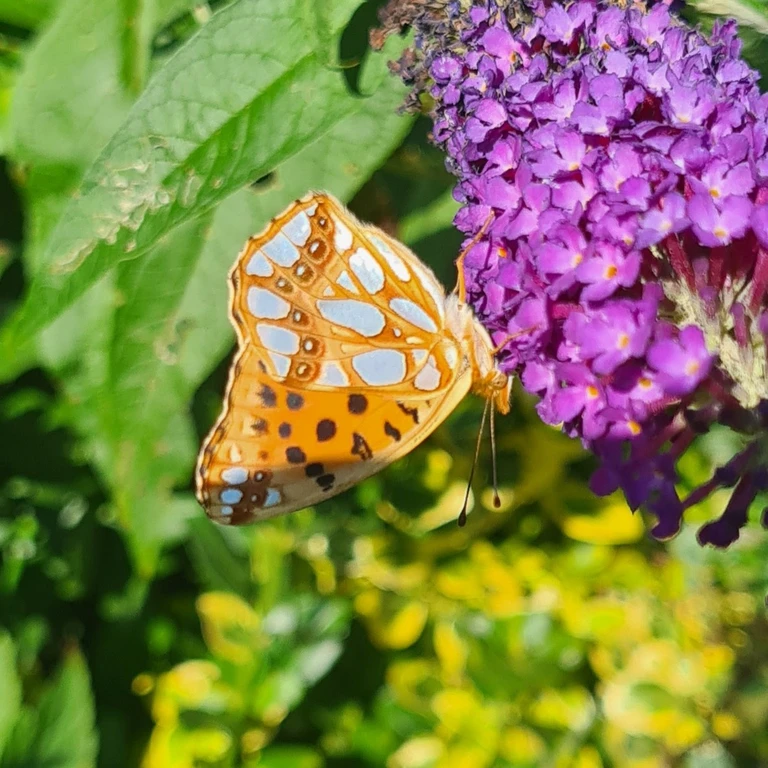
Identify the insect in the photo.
Issoria lathonia
